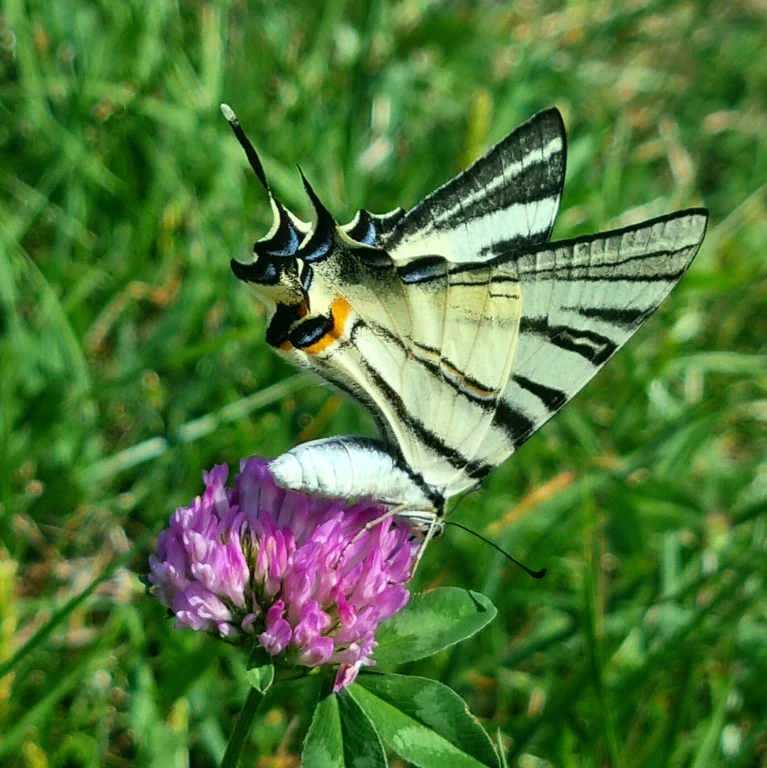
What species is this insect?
Iphiclides podalirius
